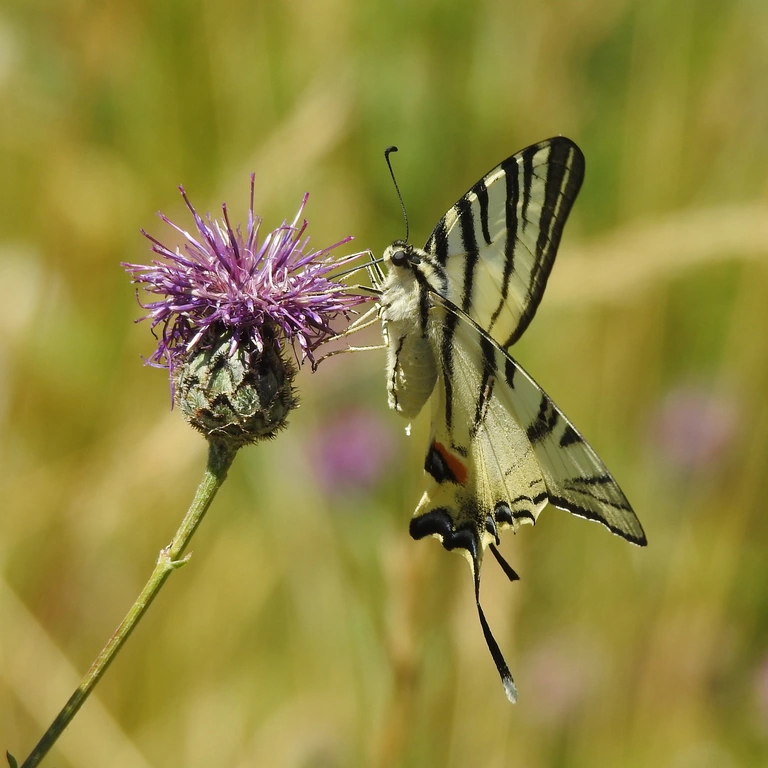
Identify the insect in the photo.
Iphiclides podalirius
